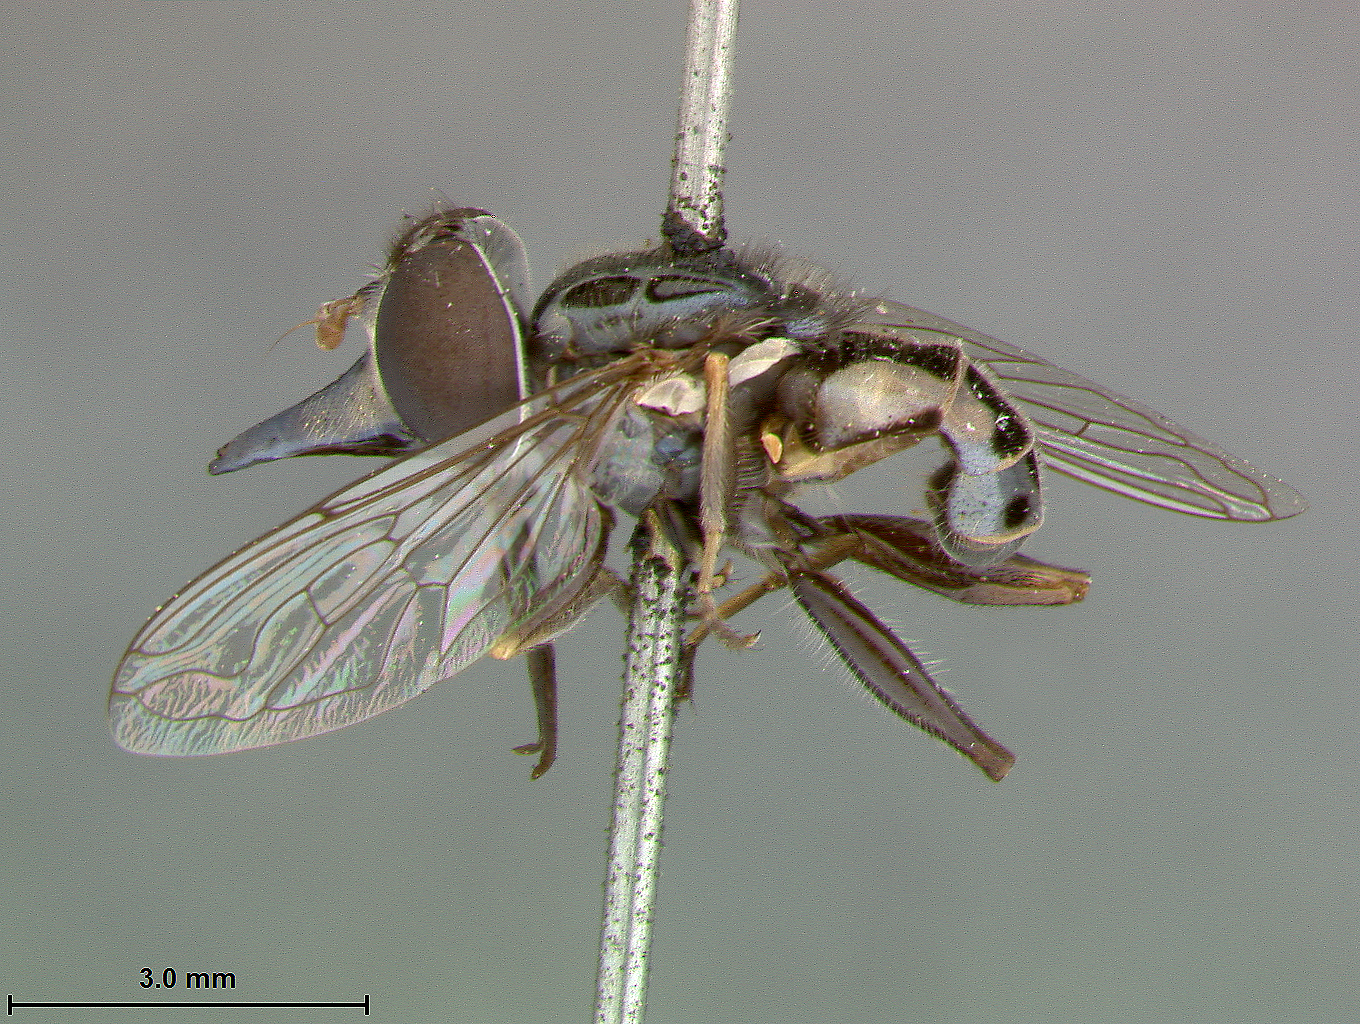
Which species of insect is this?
Lycastrirhyncha willistoni
